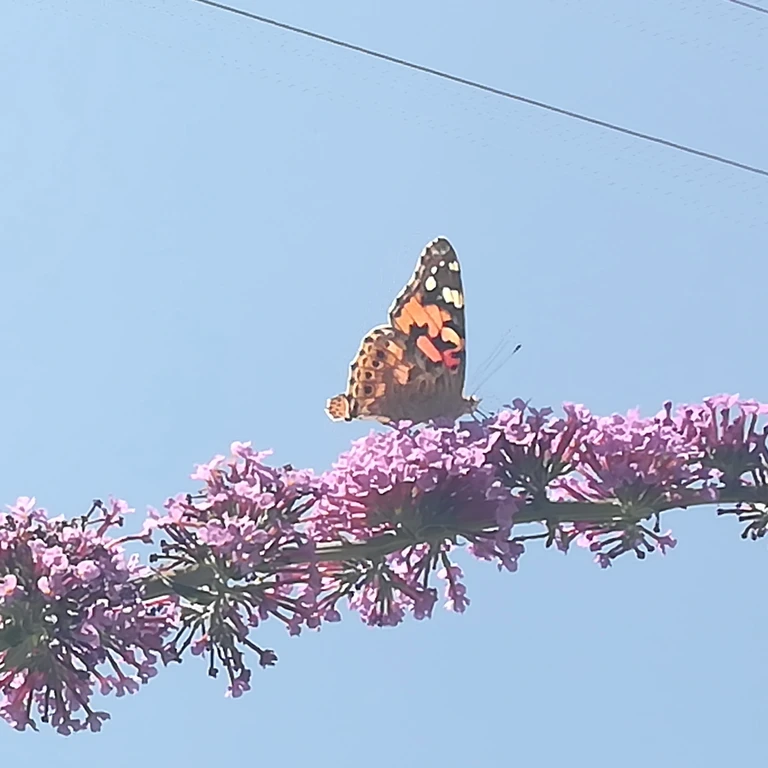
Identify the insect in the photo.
Vanessa cardui
